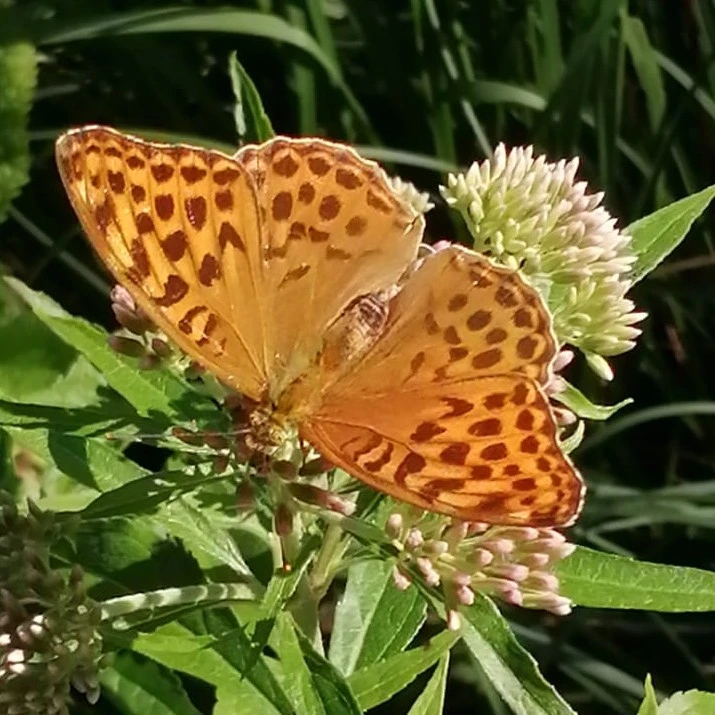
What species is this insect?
Argynnis paphia
